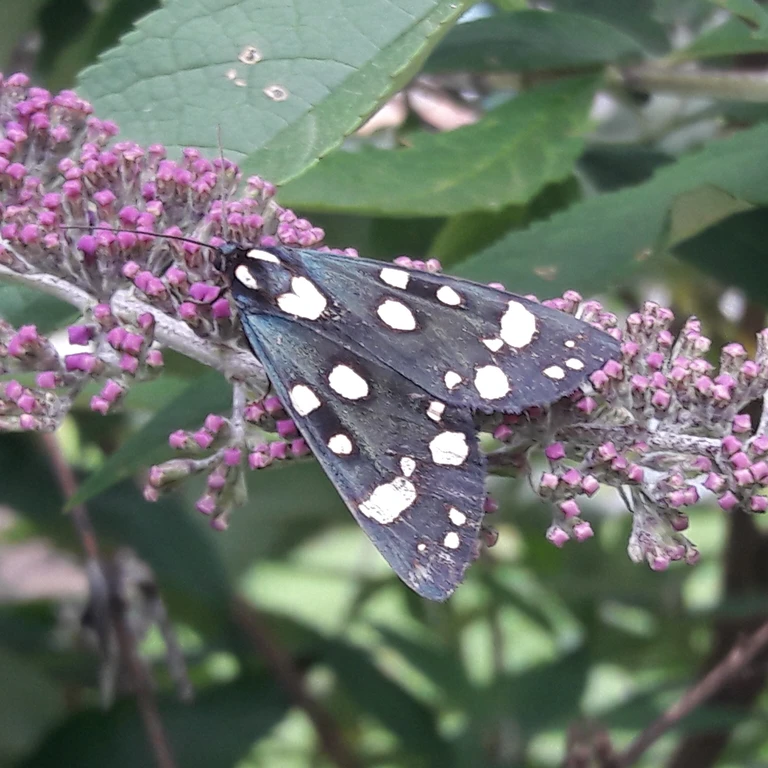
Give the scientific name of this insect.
Callimorpha dominula
